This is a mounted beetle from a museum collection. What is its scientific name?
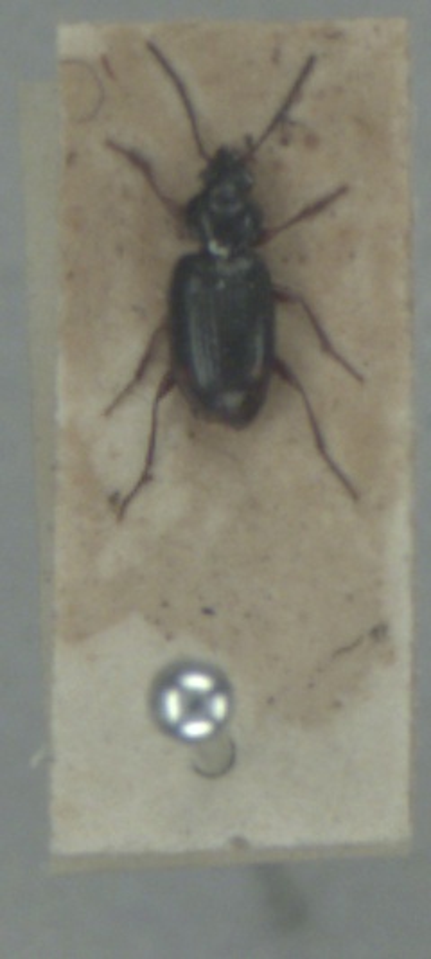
Bembidion biguttatum
